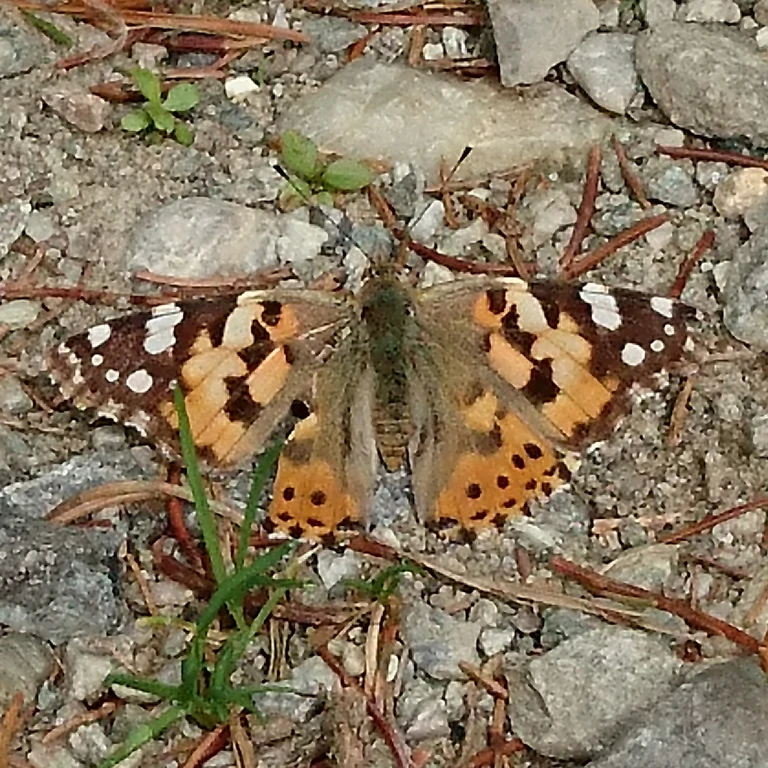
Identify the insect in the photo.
Vanessa cardui
